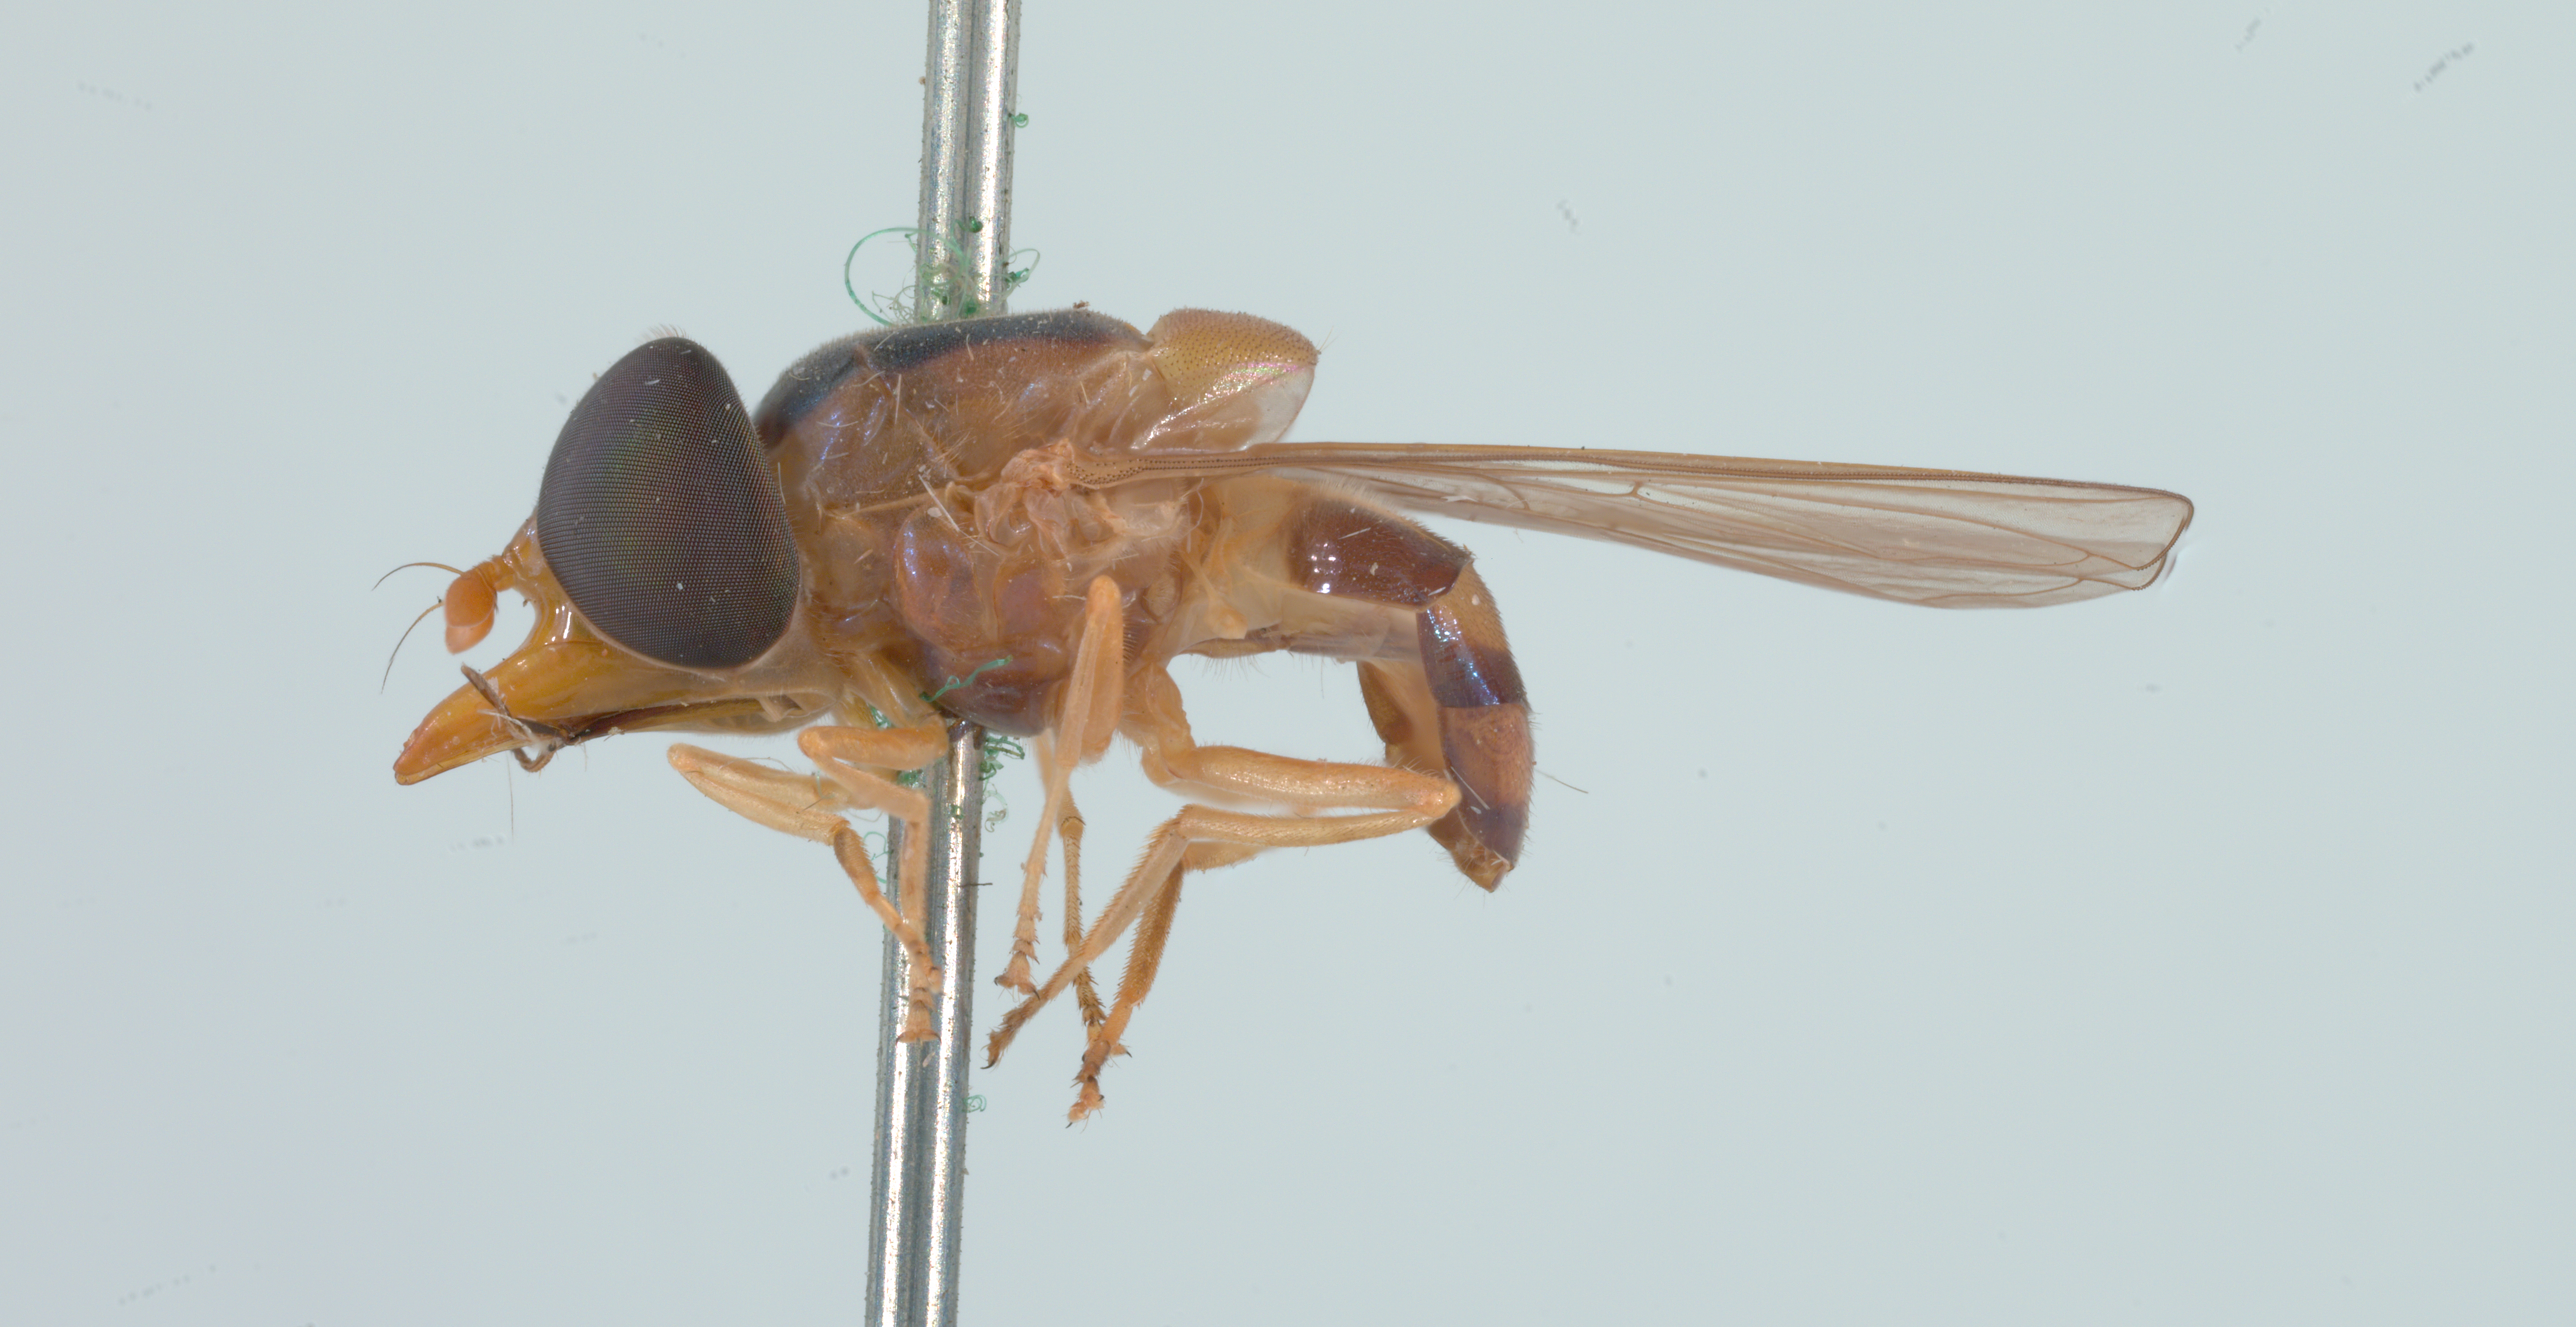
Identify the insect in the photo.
Rhingia pellucens
